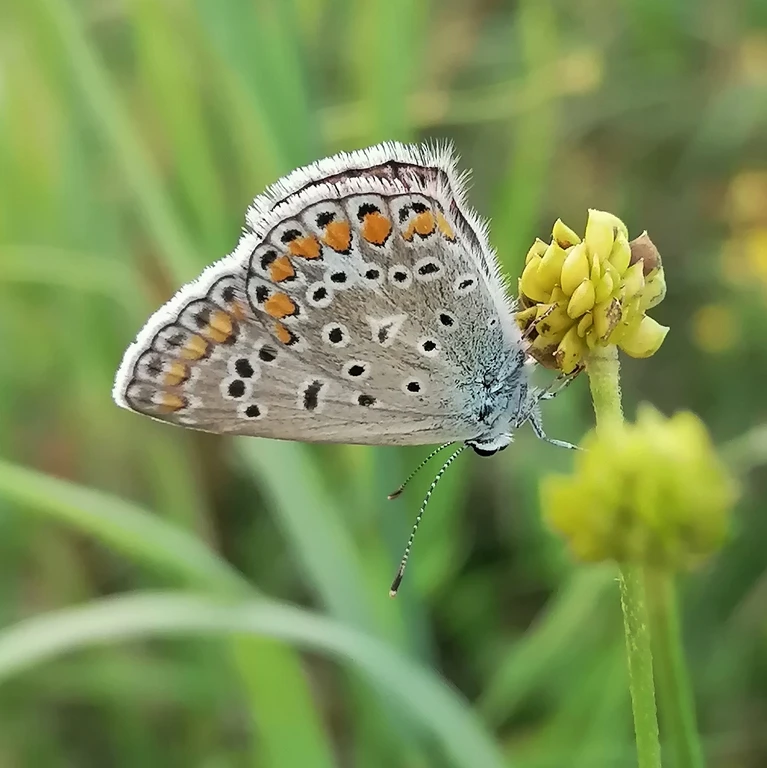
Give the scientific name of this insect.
Polyommatus icarus
